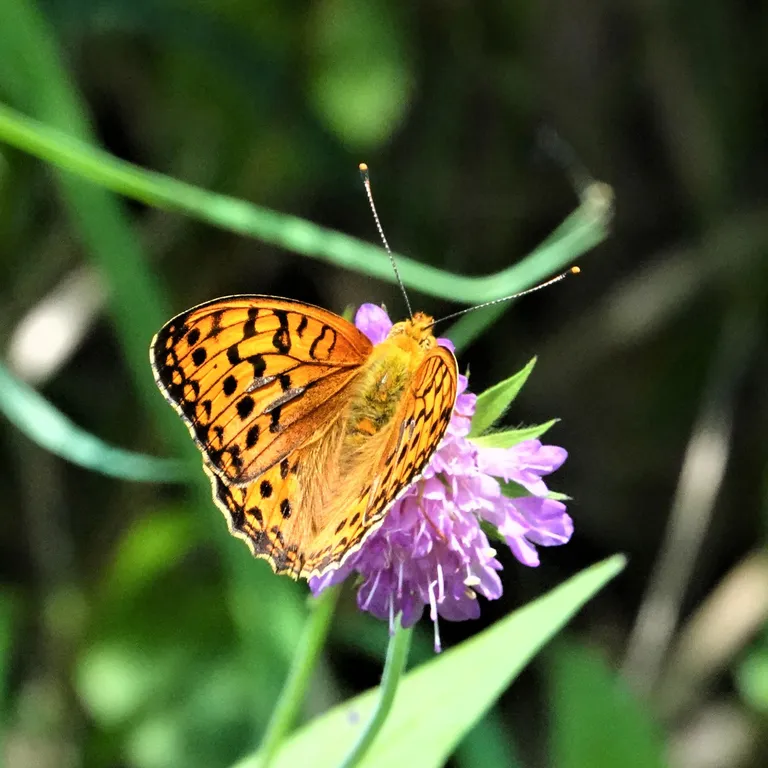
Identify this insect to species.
Fabriciana adippe
